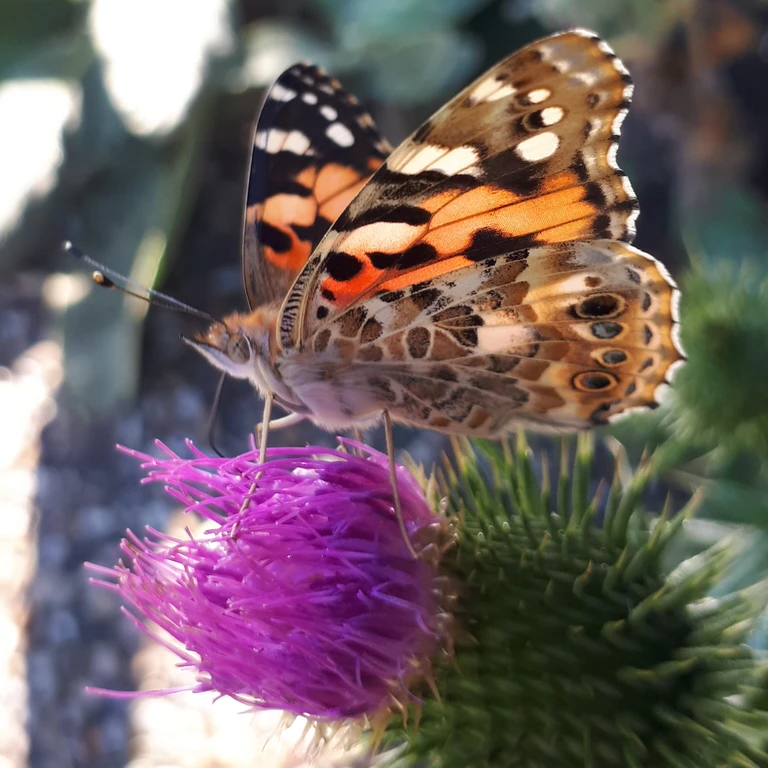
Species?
Vanessa cardui
